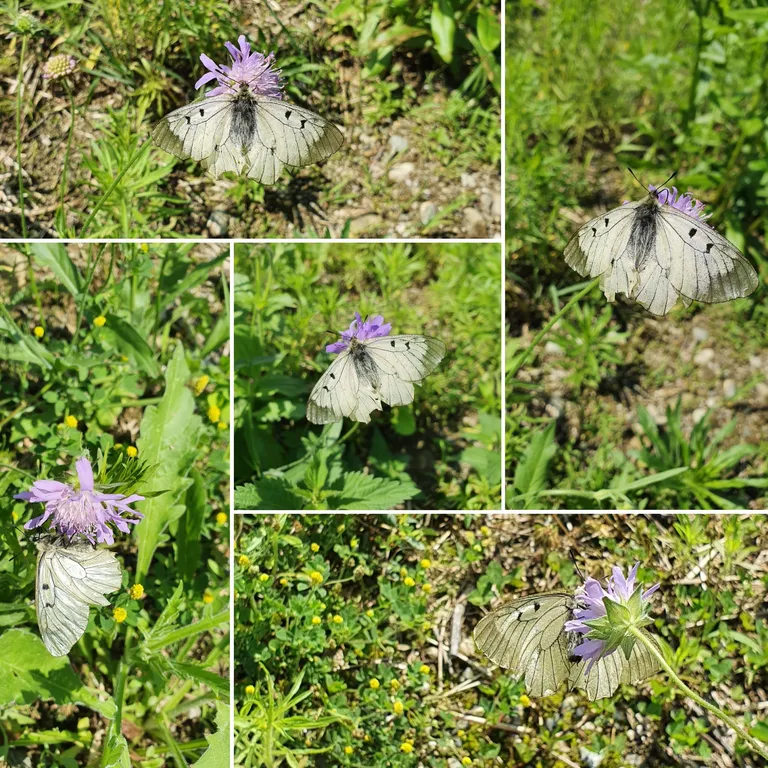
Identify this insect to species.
Parnassius mnemosyne
